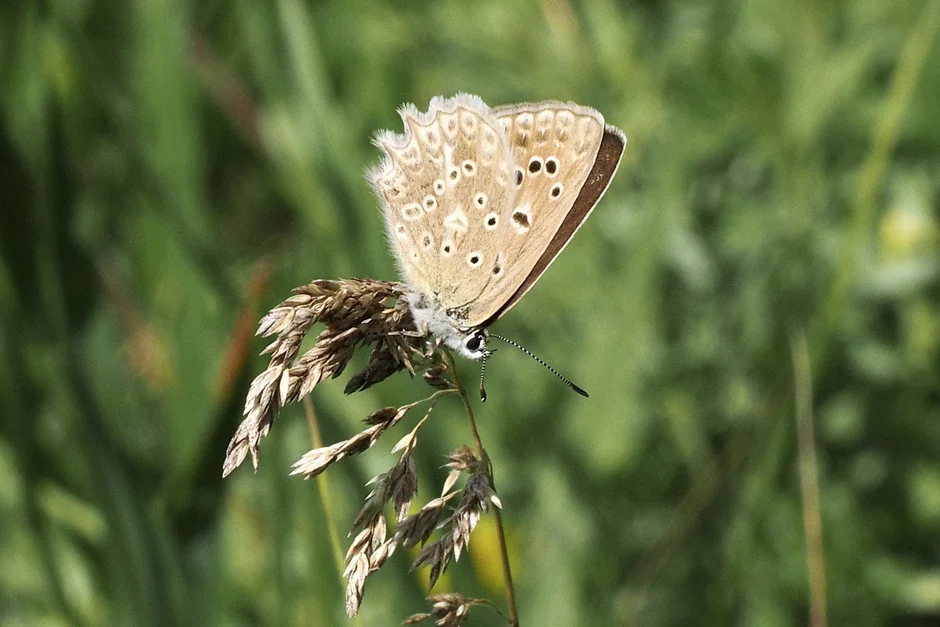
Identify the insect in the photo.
Polyommatus daphnis
